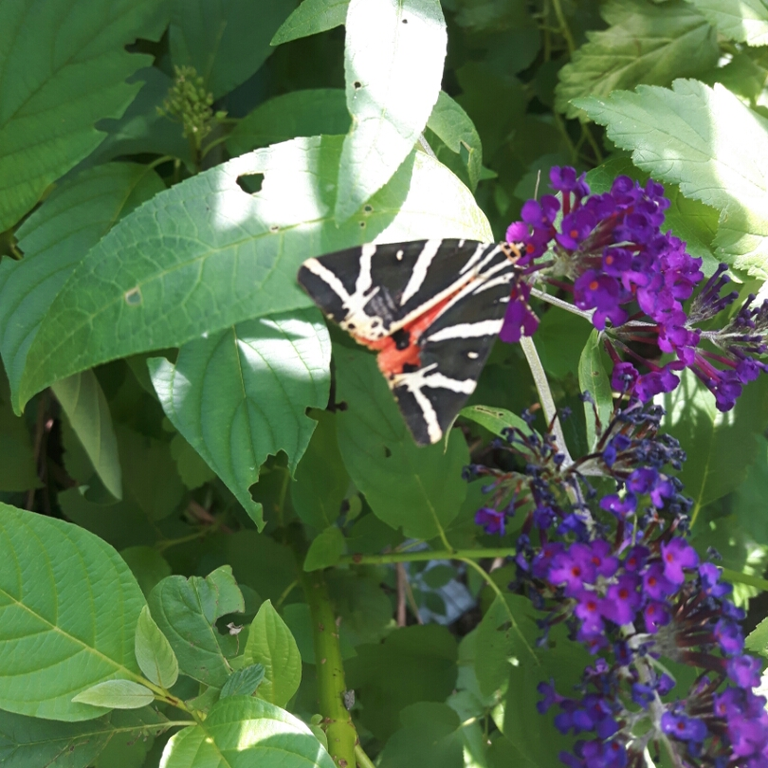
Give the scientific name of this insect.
Euplagia quadripunctaria
